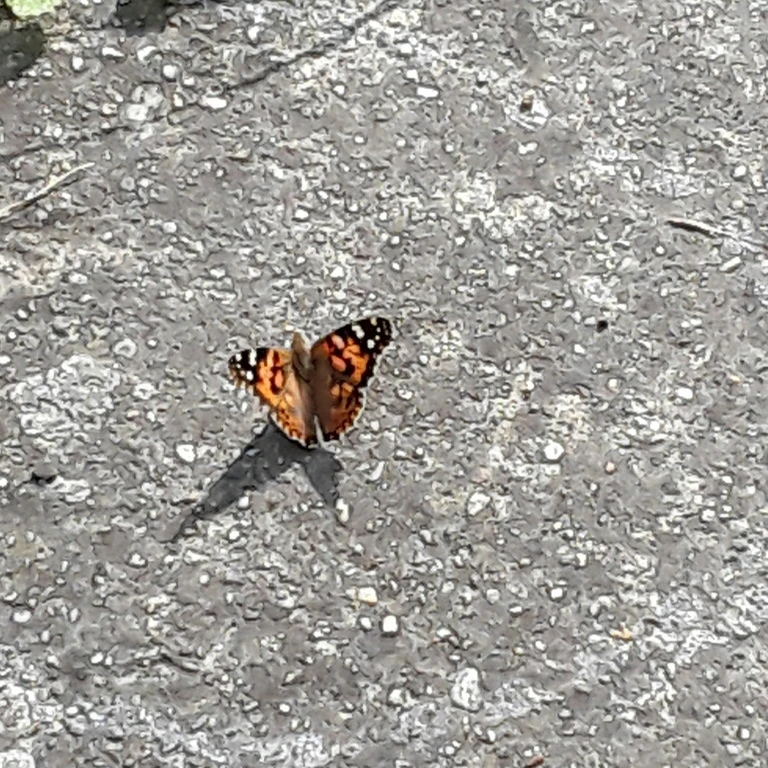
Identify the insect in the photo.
Vanessa cardui
